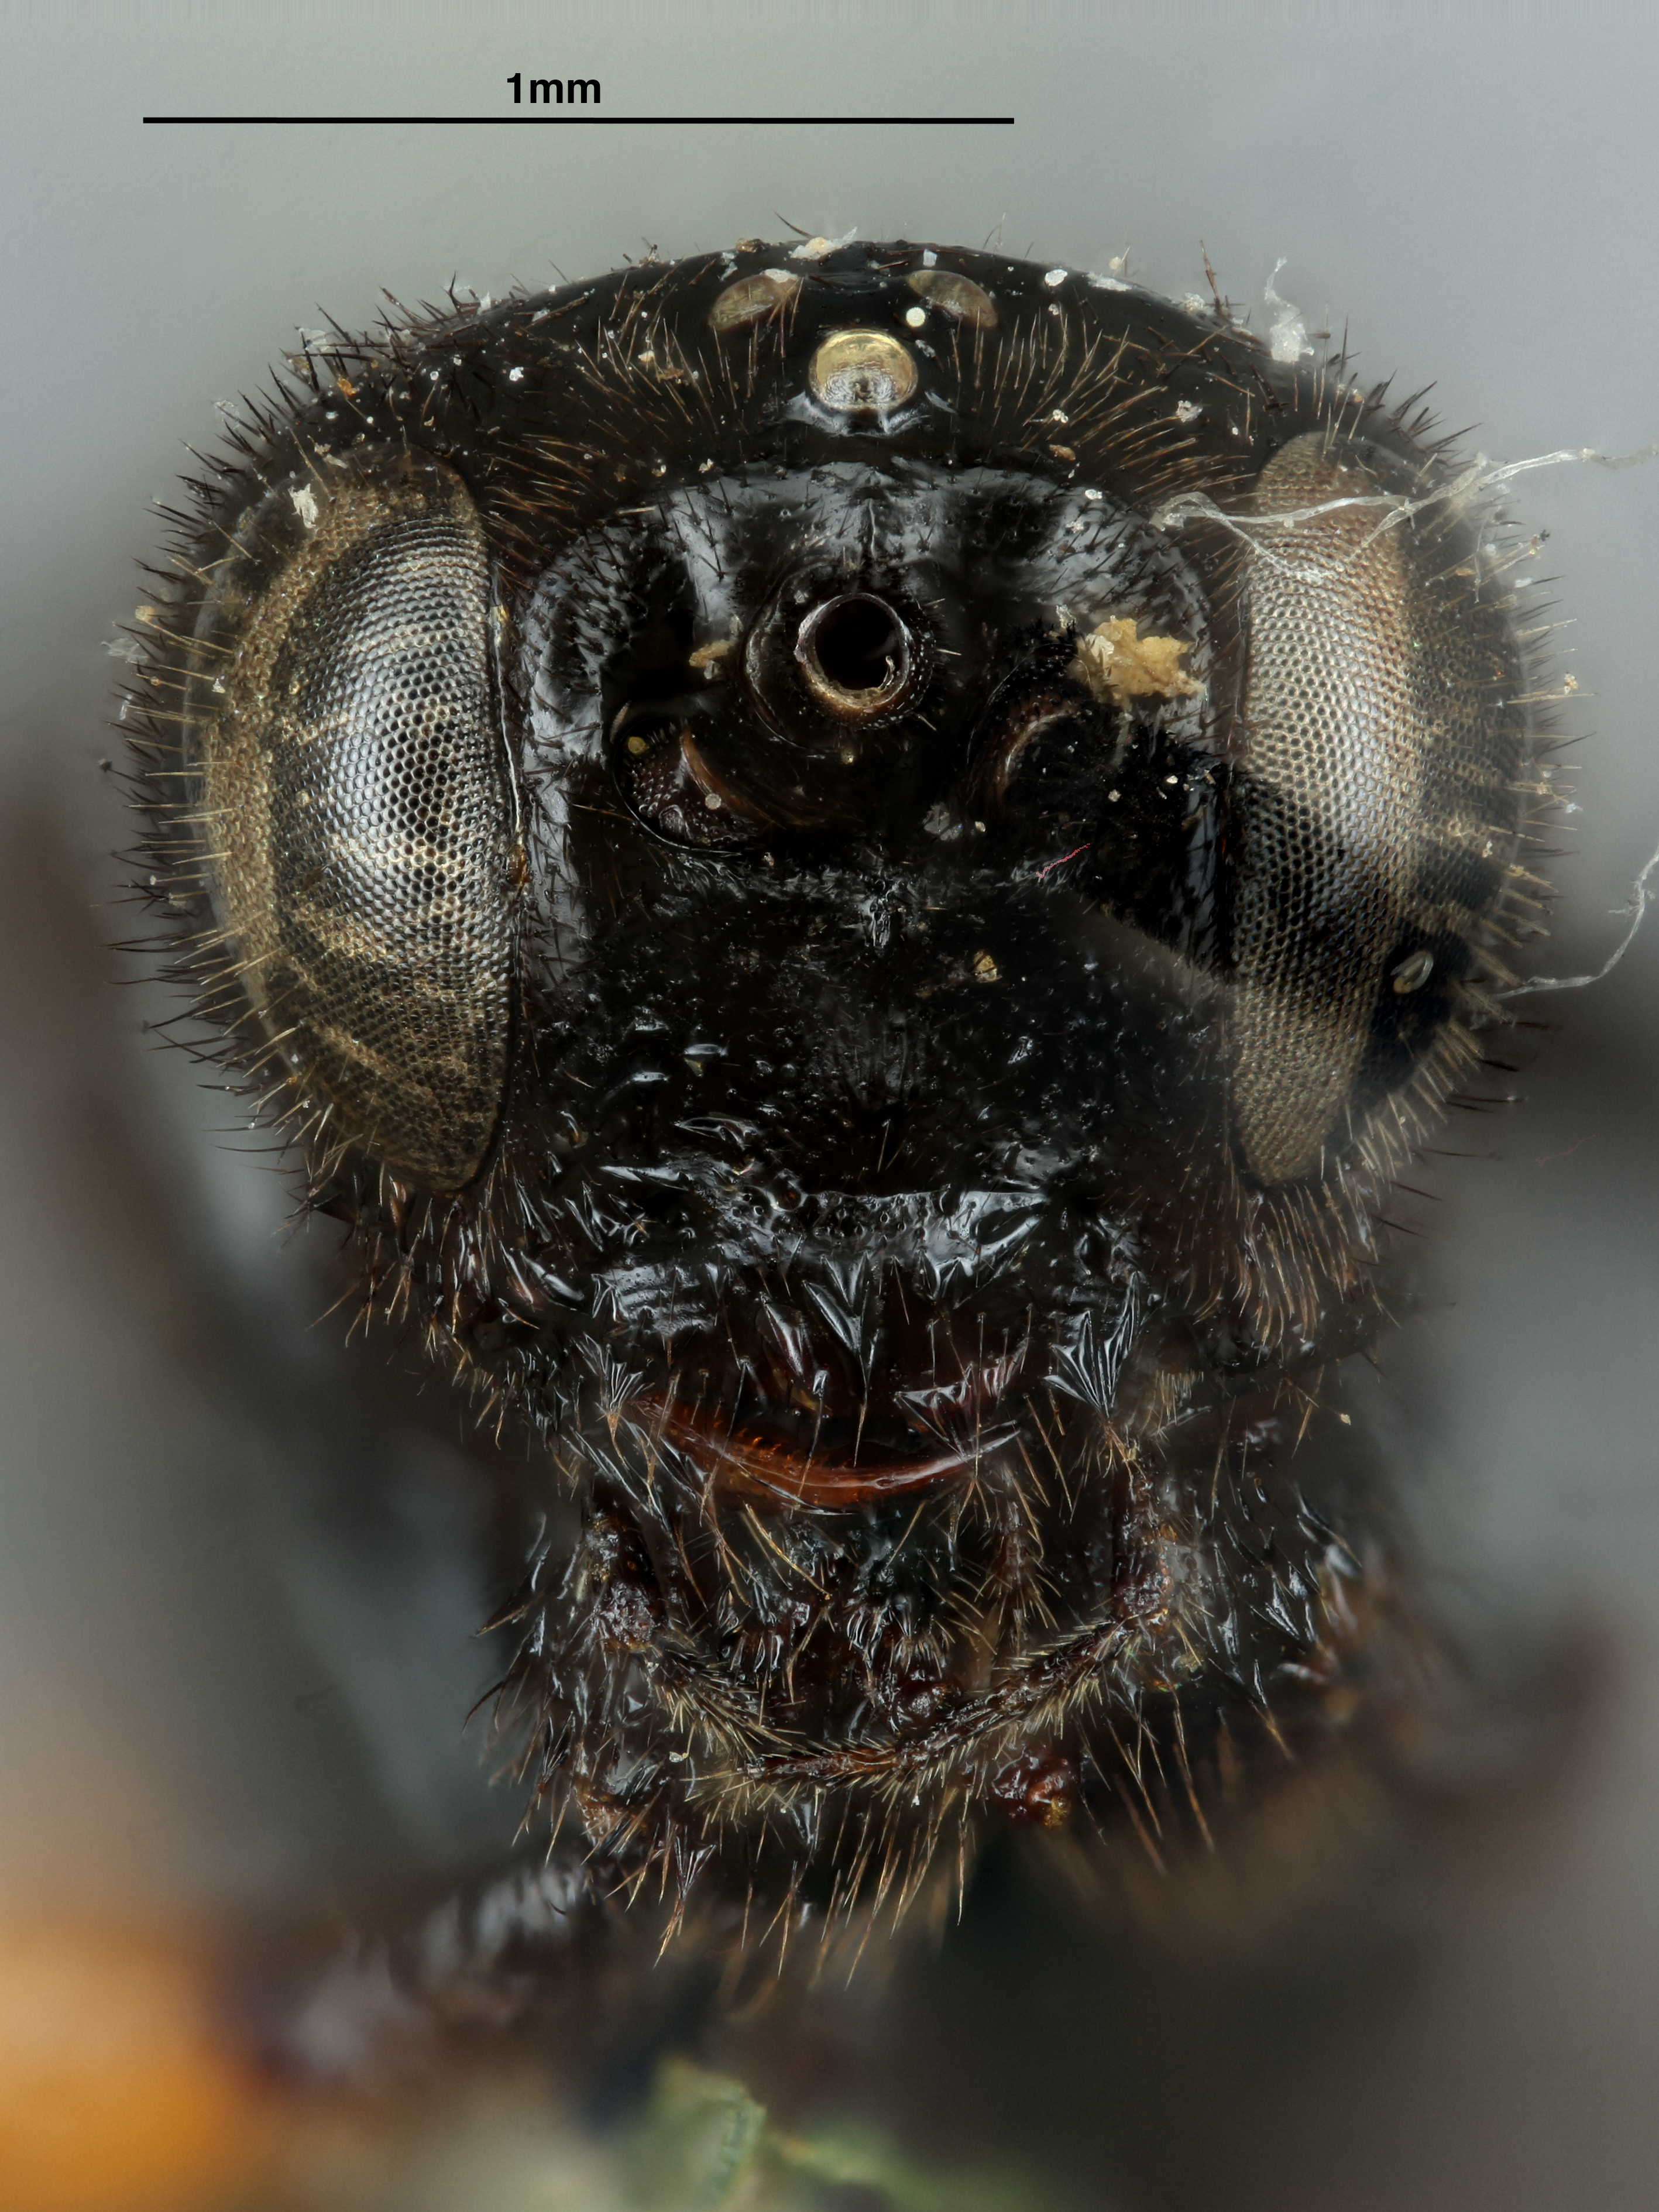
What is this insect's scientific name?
Toxoneura floridana
